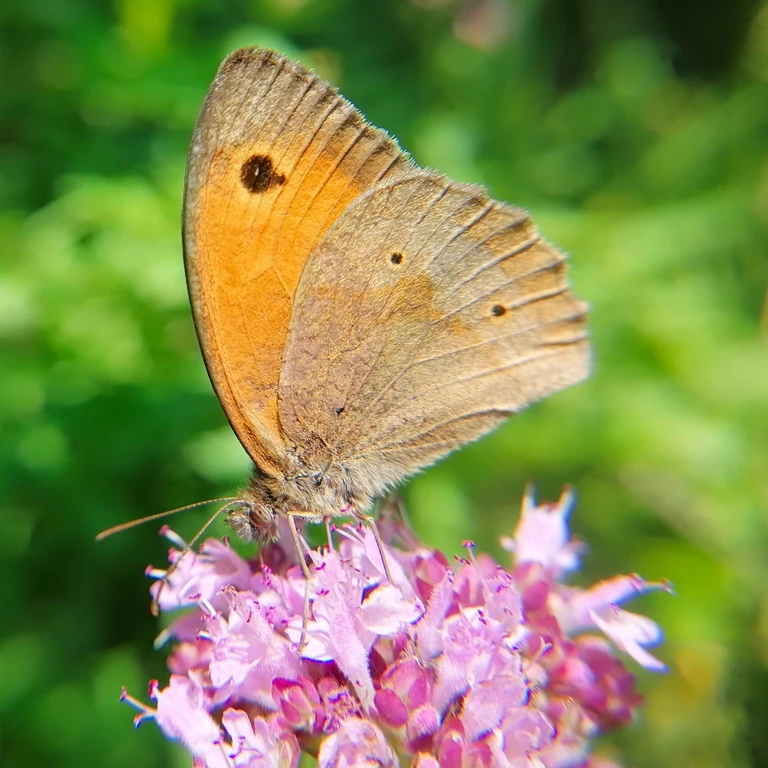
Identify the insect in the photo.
Maniola jurtina
